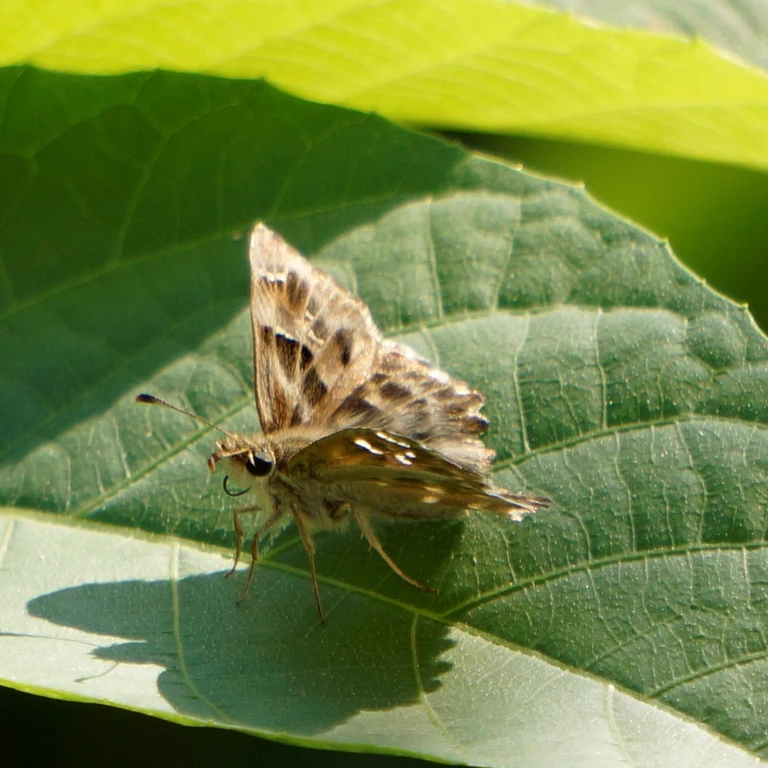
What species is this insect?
Carcharodus alceae
